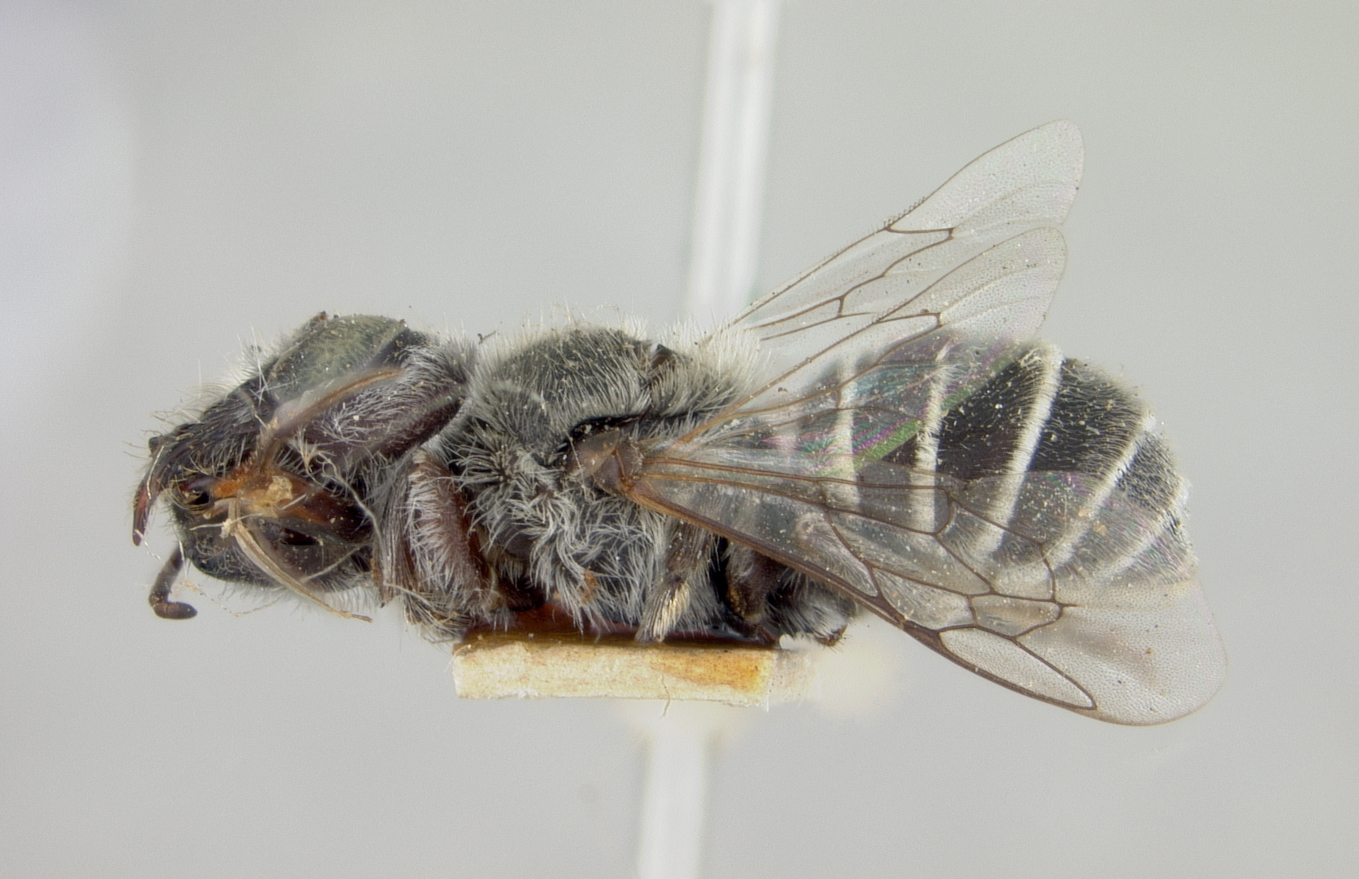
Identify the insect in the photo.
Chelostoma neomexicana
